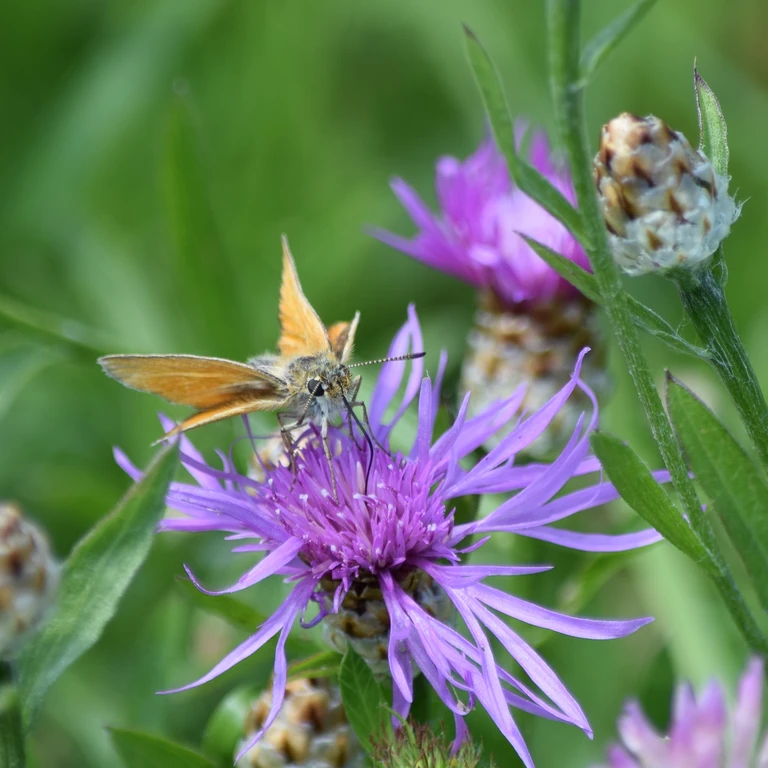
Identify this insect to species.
Thymelicus lineola
